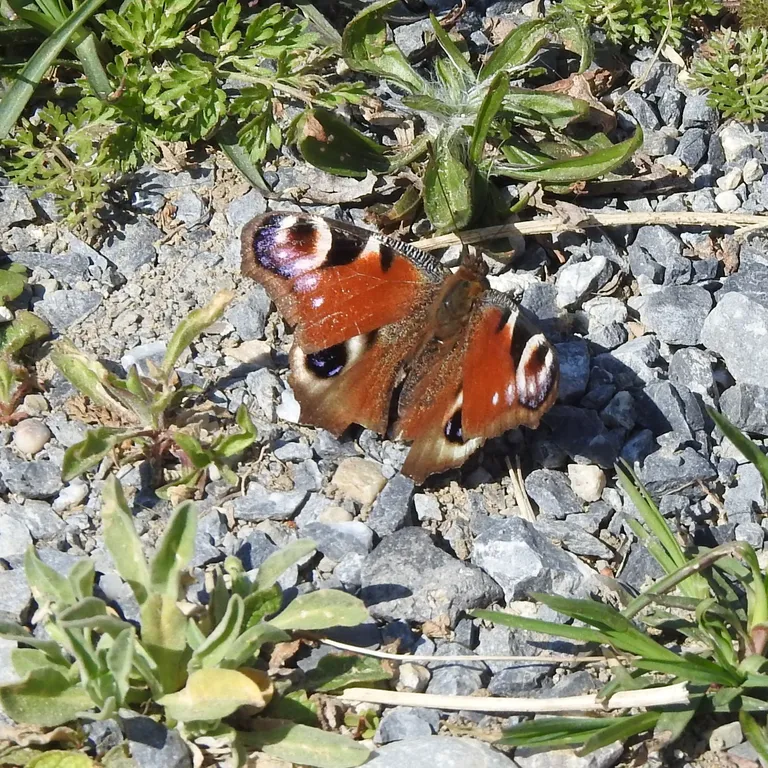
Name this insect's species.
Aglais io
